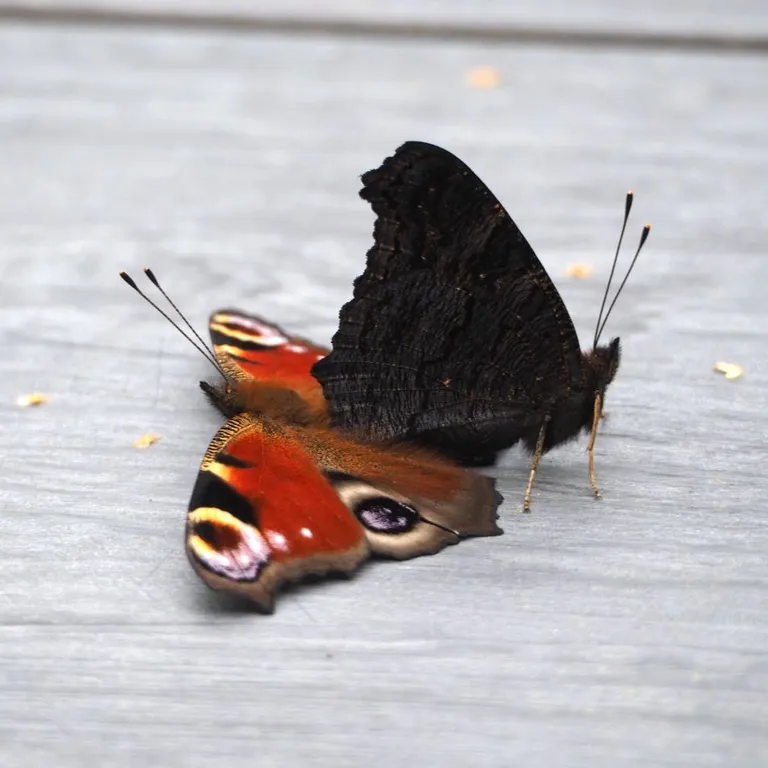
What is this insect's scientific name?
Aglais io
